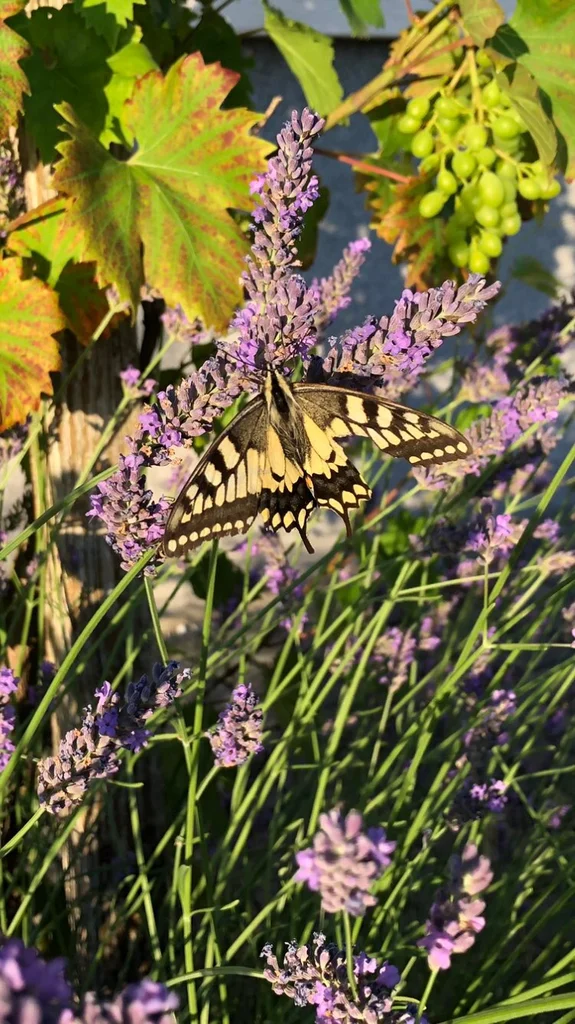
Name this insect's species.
Papilio machaon
